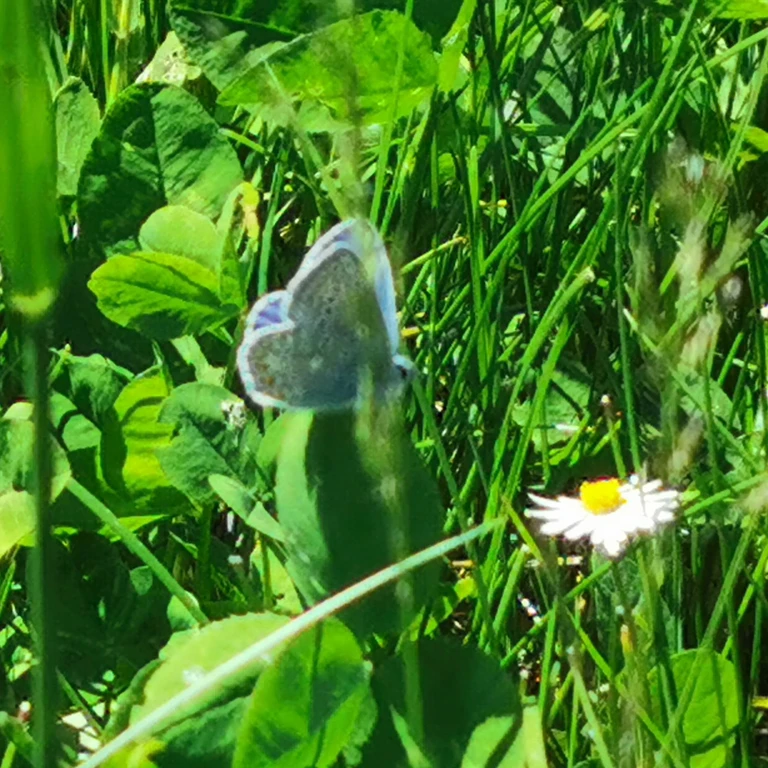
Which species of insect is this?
Polyommatus icarus
